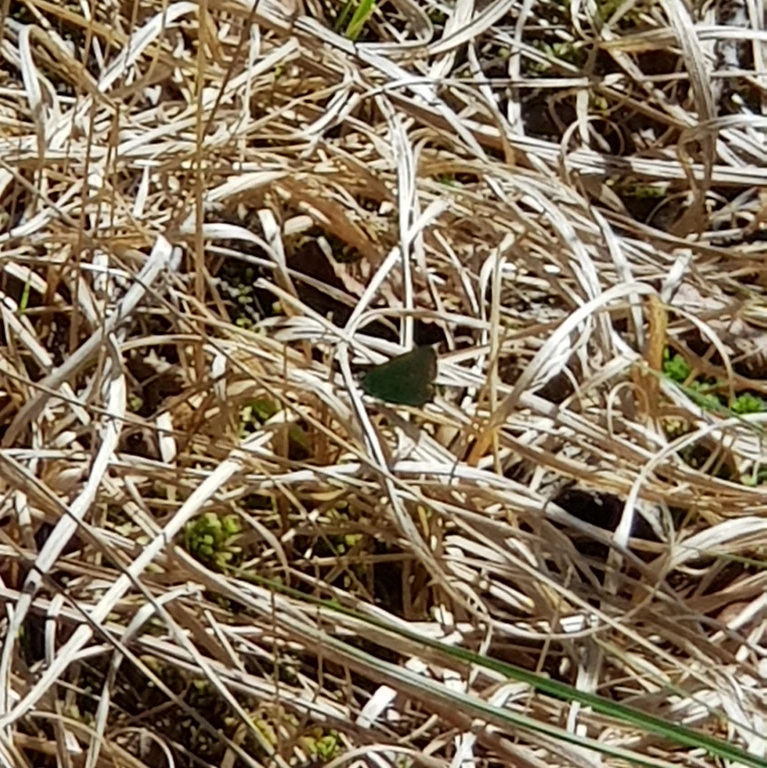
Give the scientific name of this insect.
Callophrys rubi
